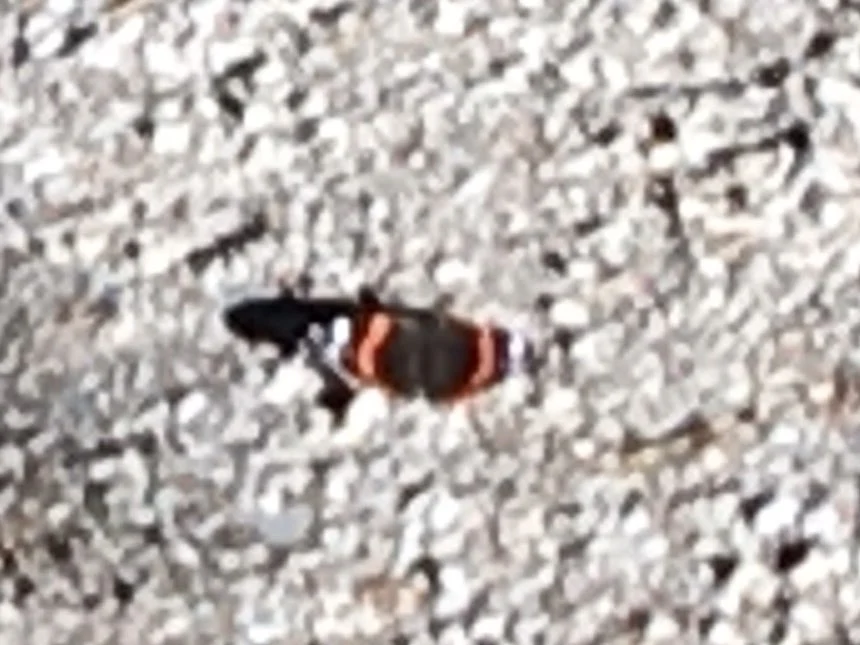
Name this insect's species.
Vanessa atalanta
